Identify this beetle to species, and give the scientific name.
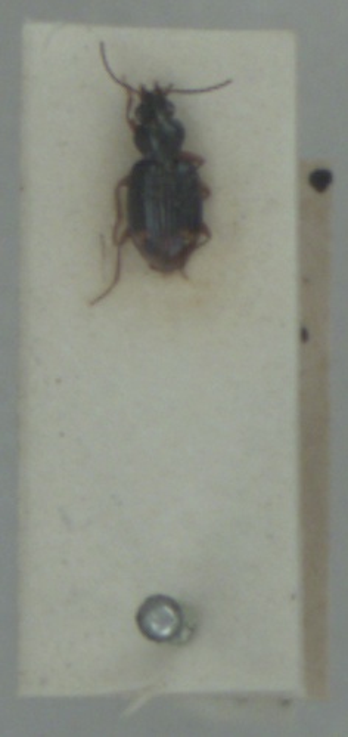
Bembidion assimile
